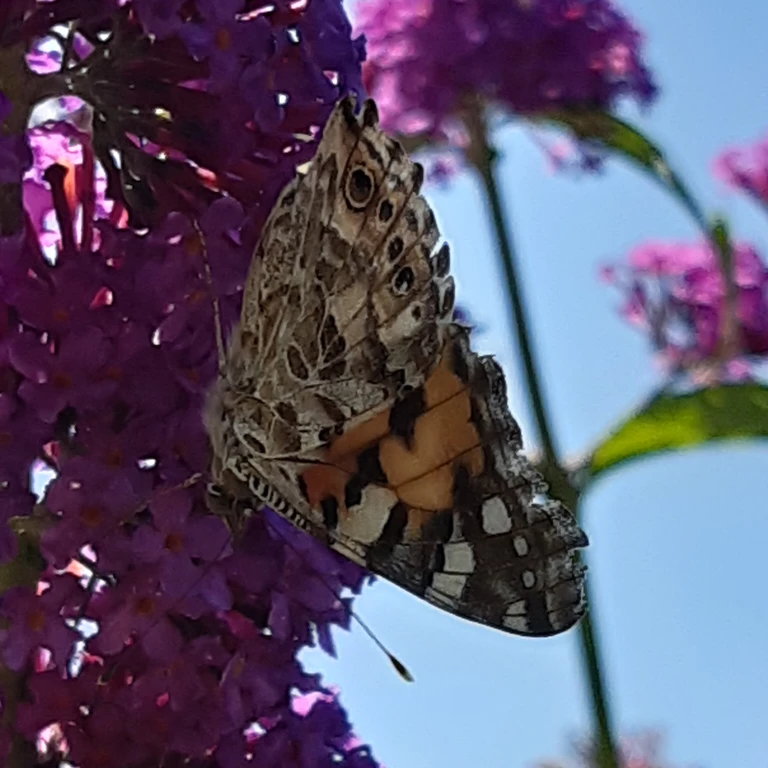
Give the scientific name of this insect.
Vanessa cardui
